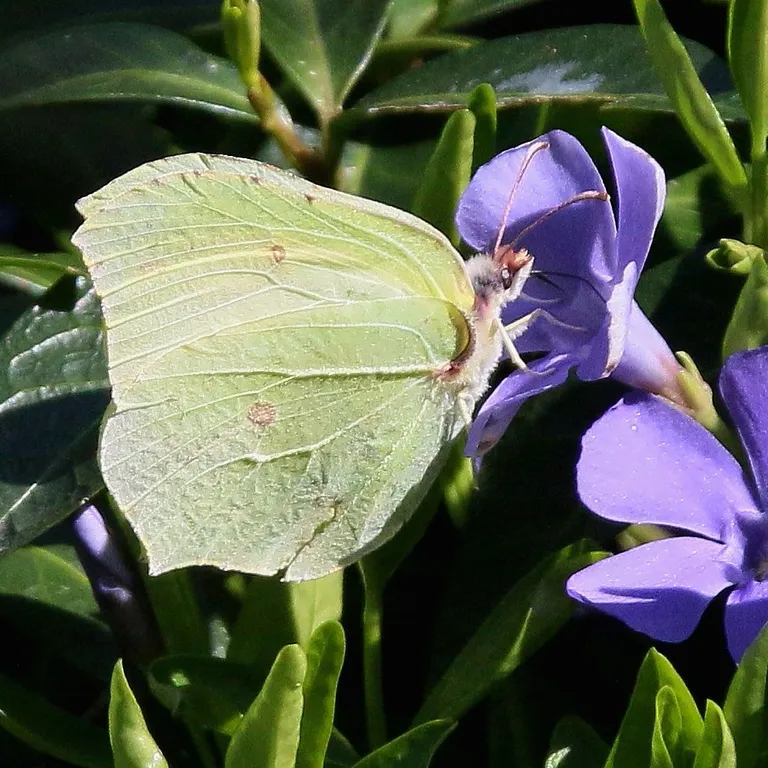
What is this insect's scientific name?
Gonepteryx rhamni
